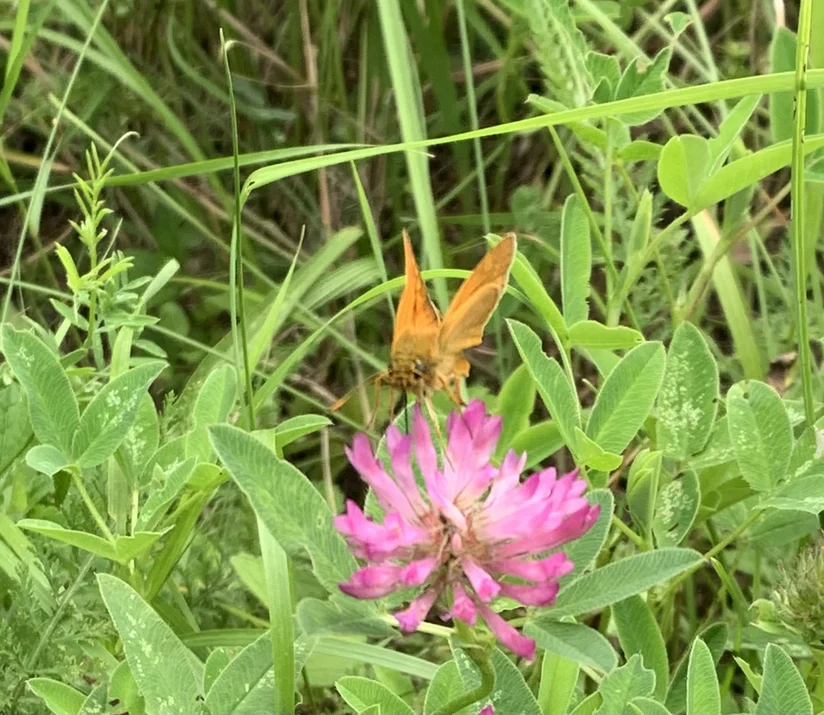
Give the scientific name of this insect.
Ochlodes sylvanus (also Ochlodes venata)
